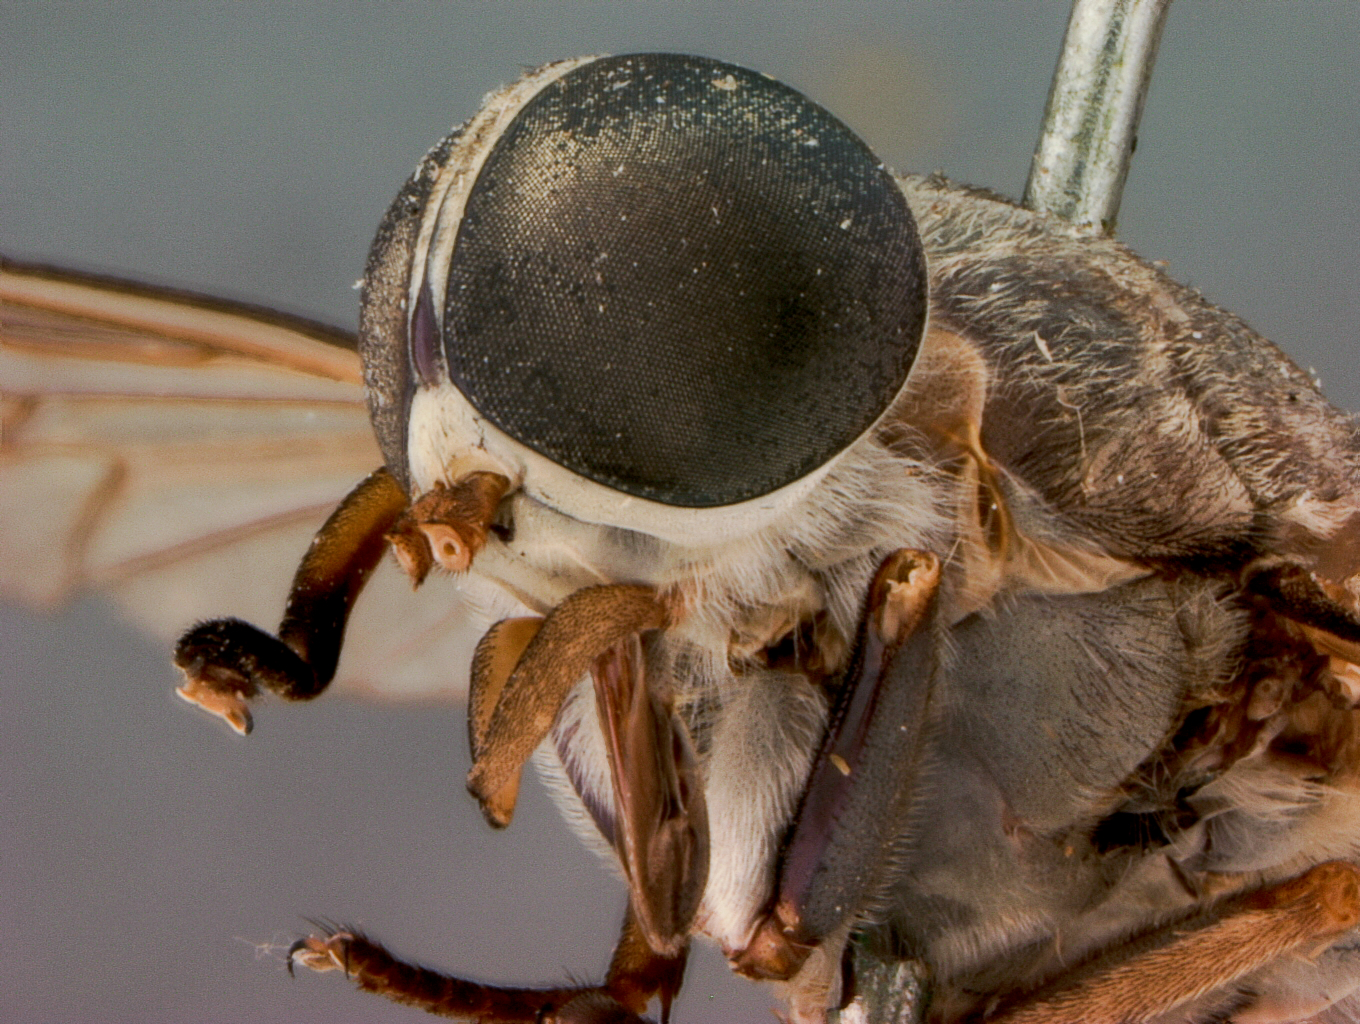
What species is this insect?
Tabanus tenebrosus (also Tabanus coquilletti)
